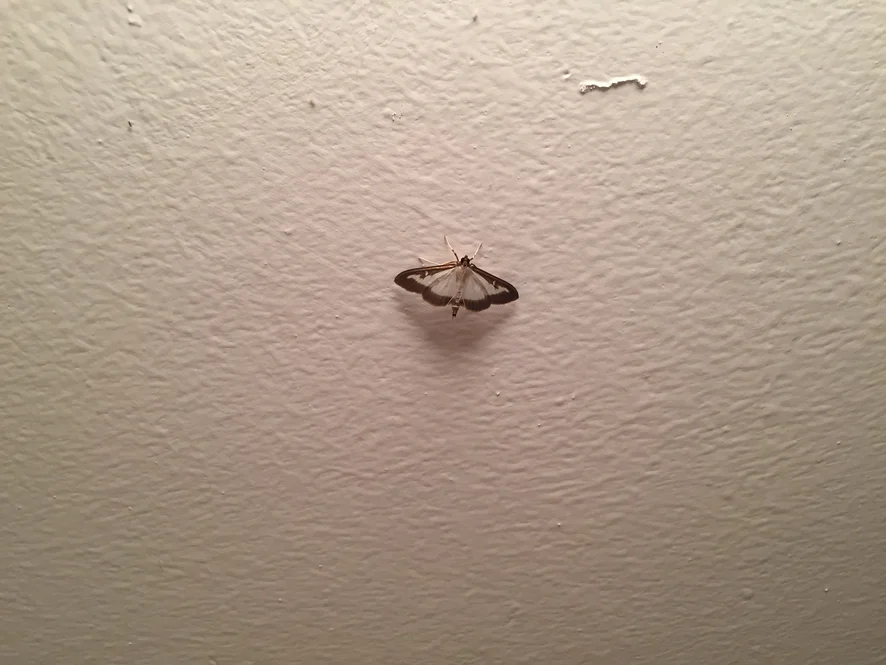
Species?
Cydalima perspectalis
